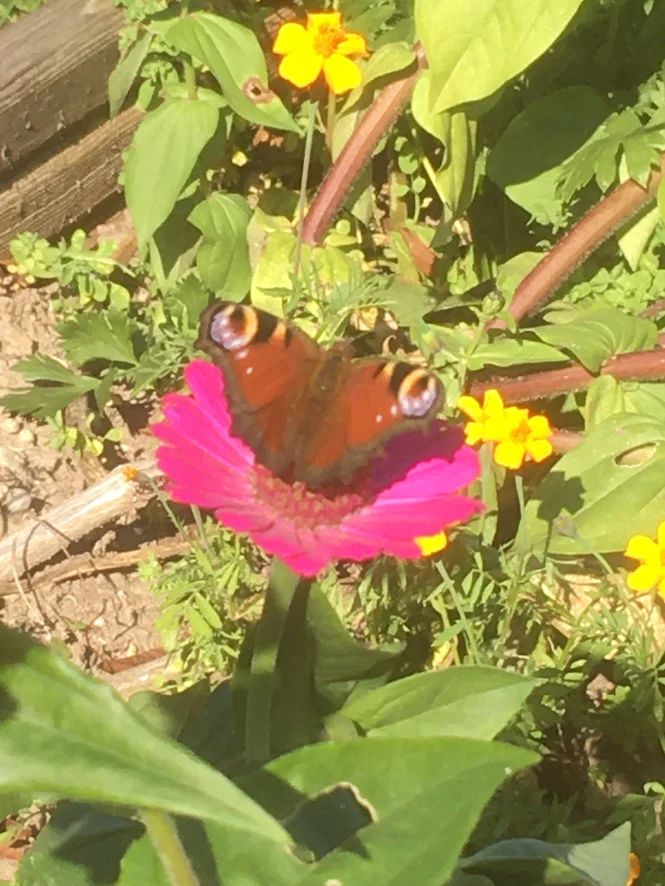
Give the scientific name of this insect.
Aglais io
